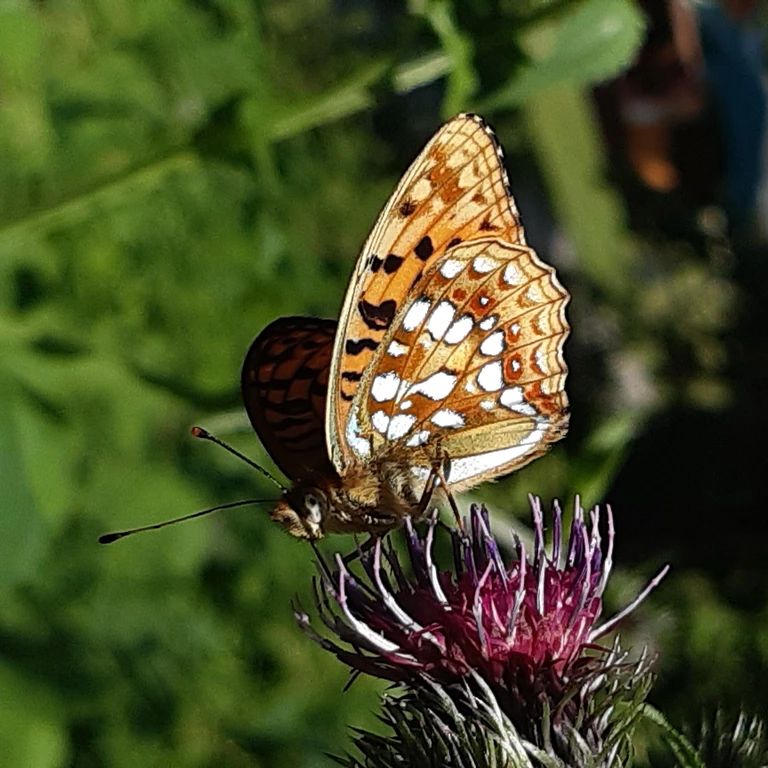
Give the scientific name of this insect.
Fabriciana adippe
